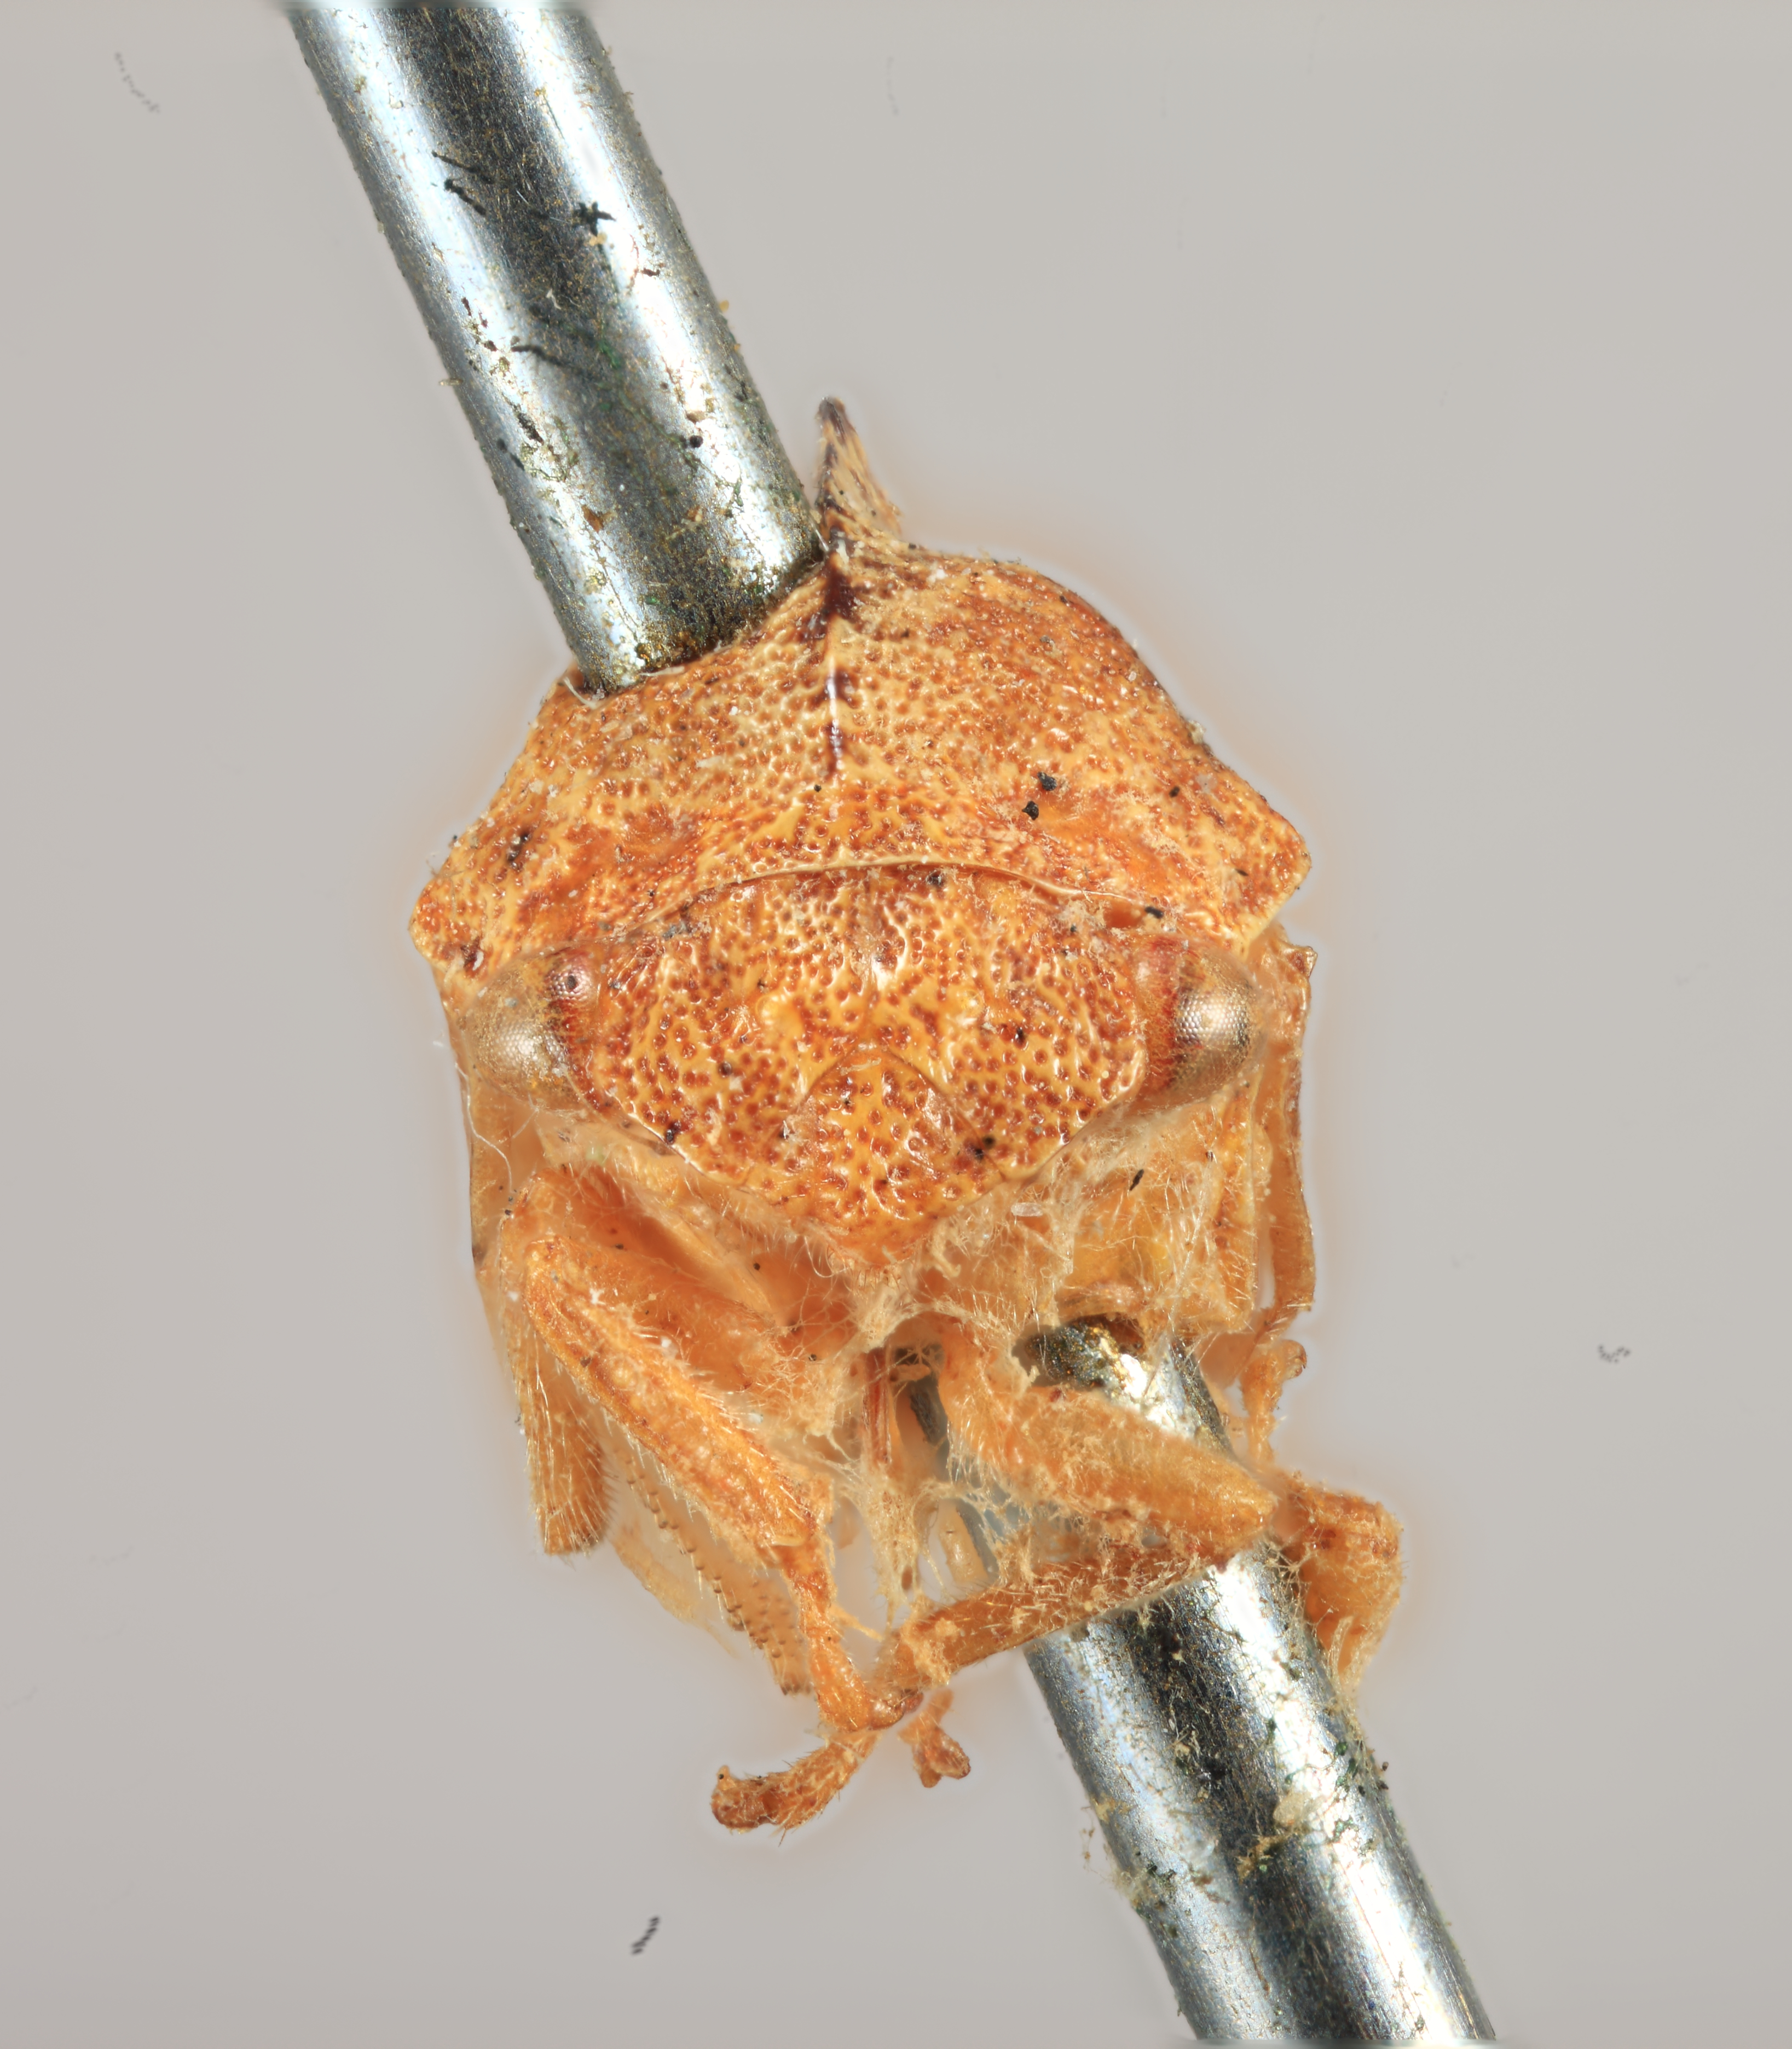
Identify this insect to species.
Cyrtesia fenestratus
